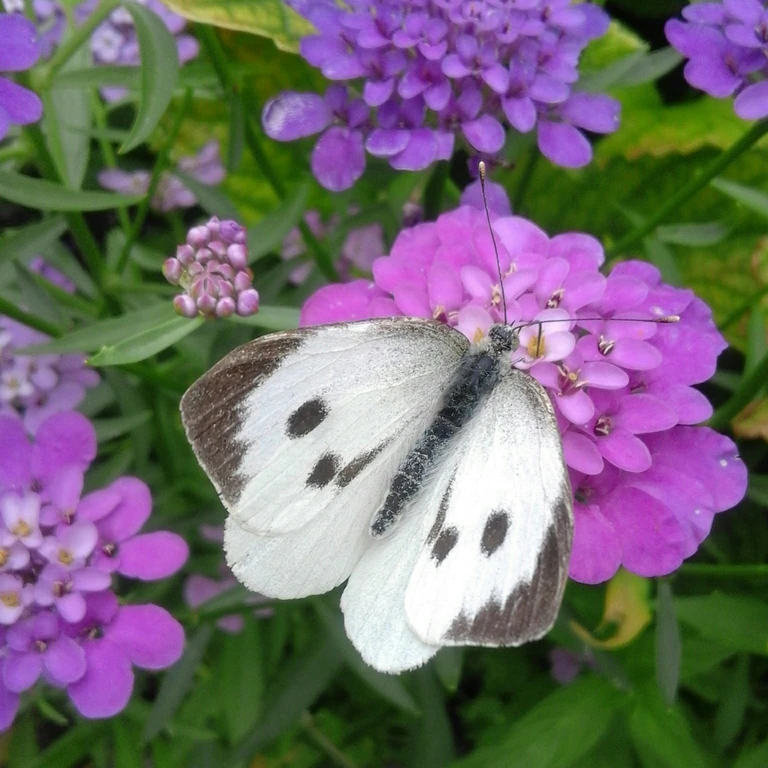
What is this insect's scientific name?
Pieris brassicae
